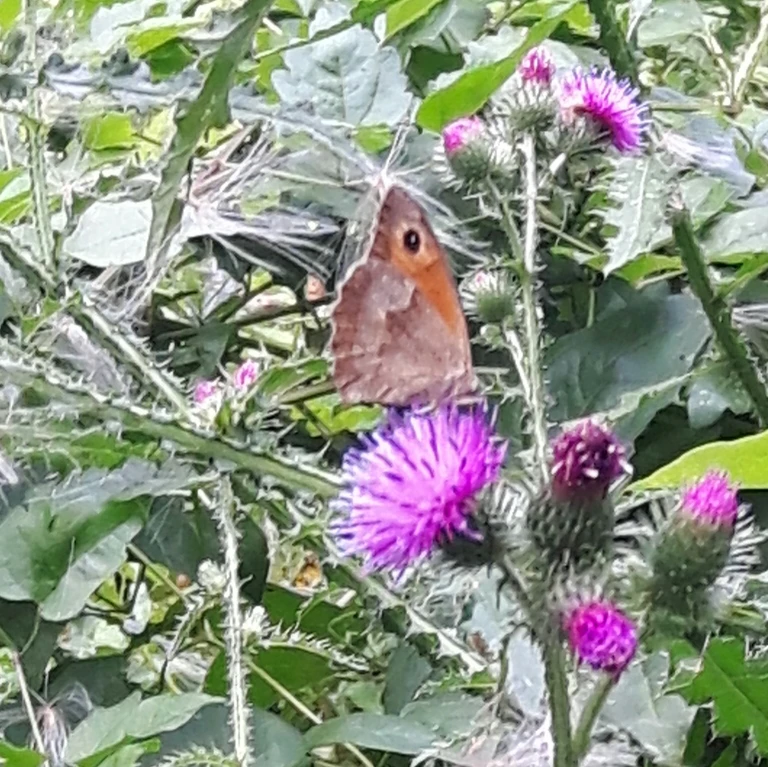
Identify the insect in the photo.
Maniola jurtina
